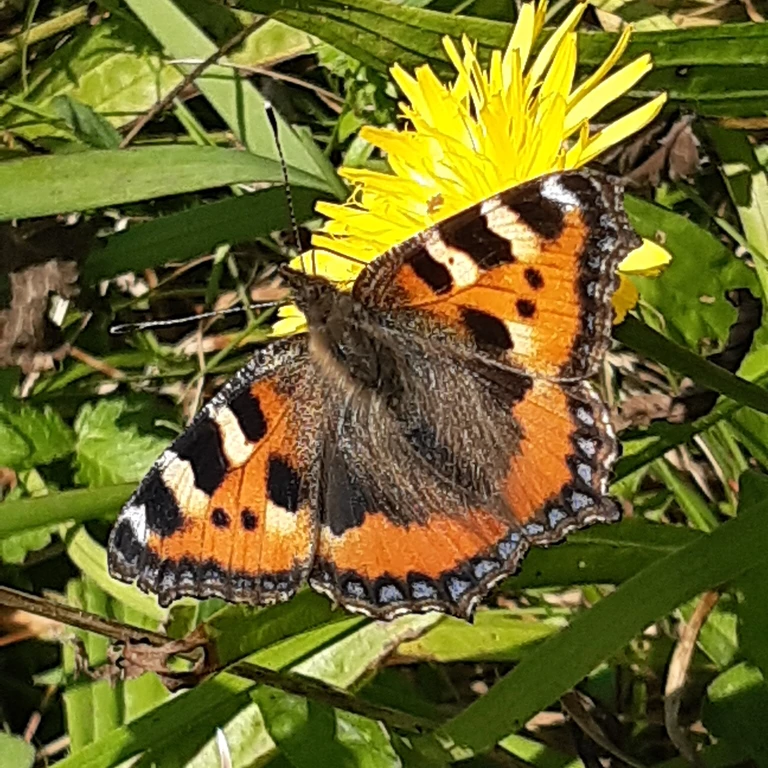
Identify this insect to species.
Aglais urticae
